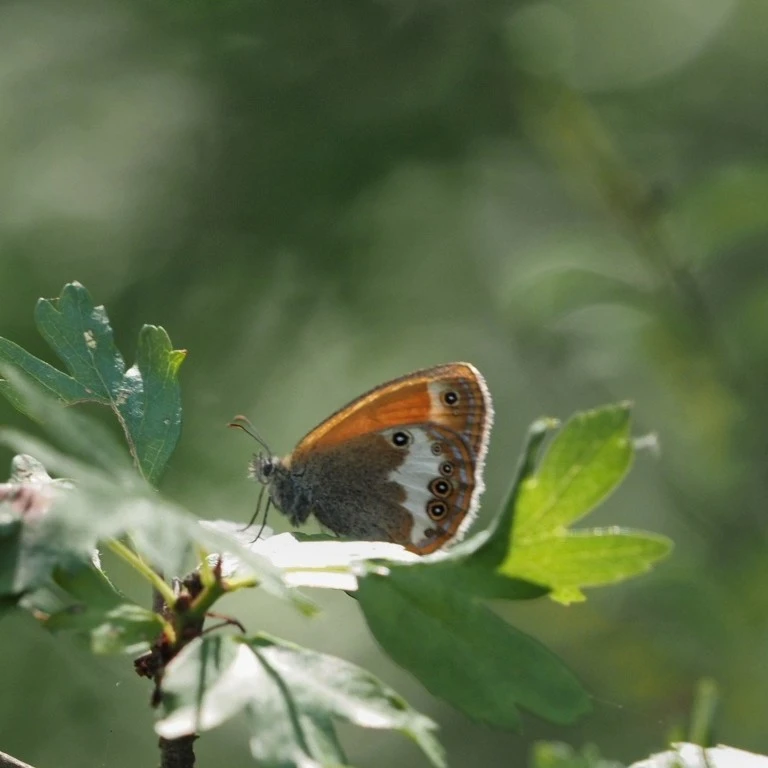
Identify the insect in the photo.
Coenonympha arcania
